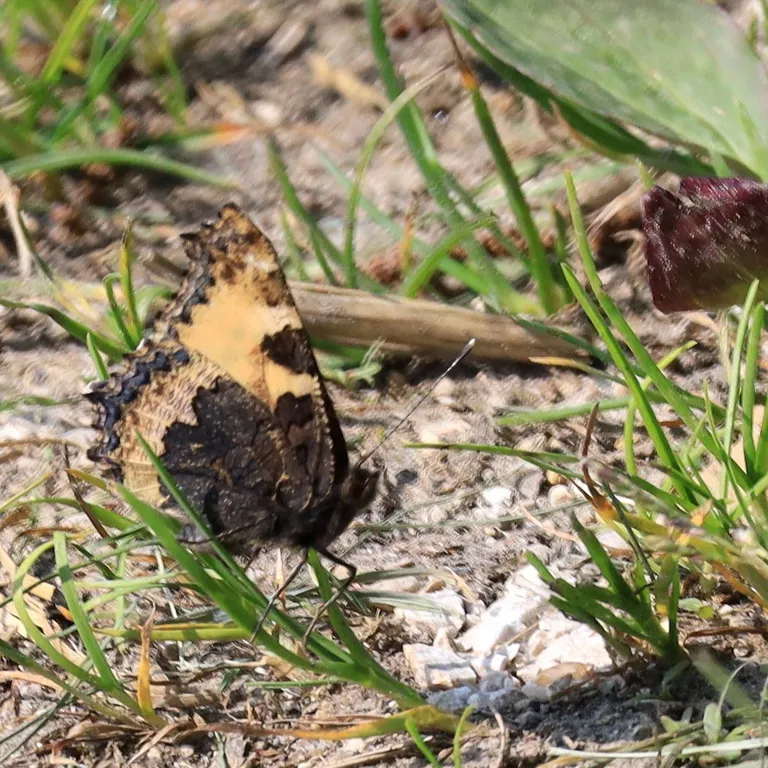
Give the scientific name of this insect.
Aglais urticae
